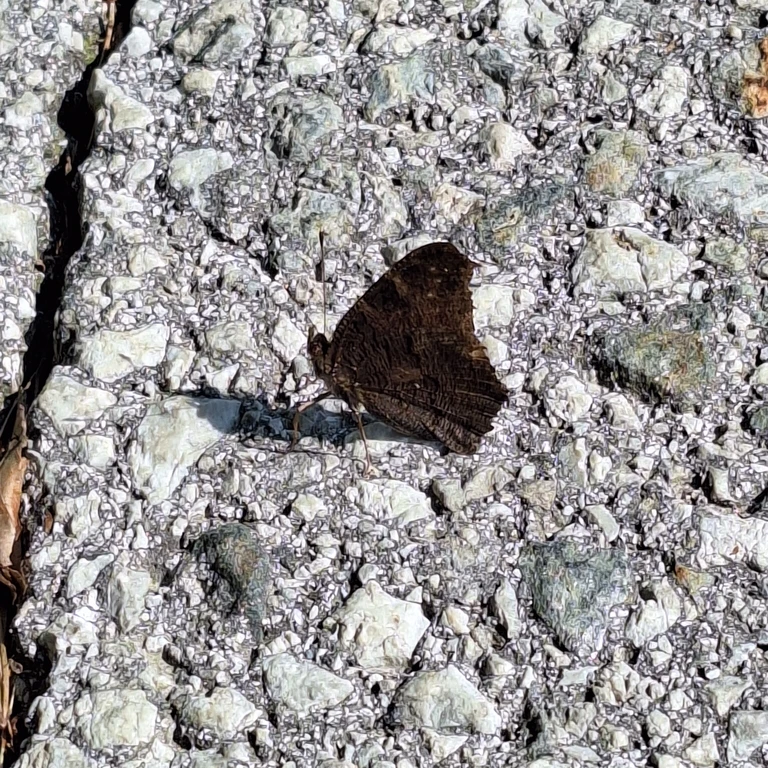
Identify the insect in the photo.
Aglais io
